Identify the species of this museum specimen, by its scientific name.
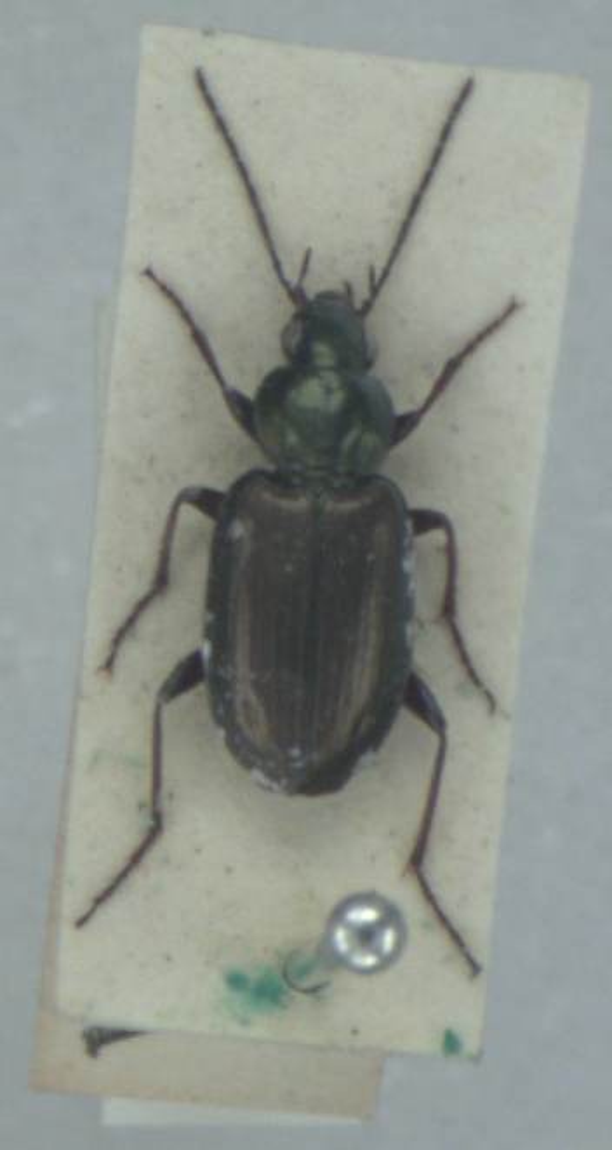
Agonum muelleri
